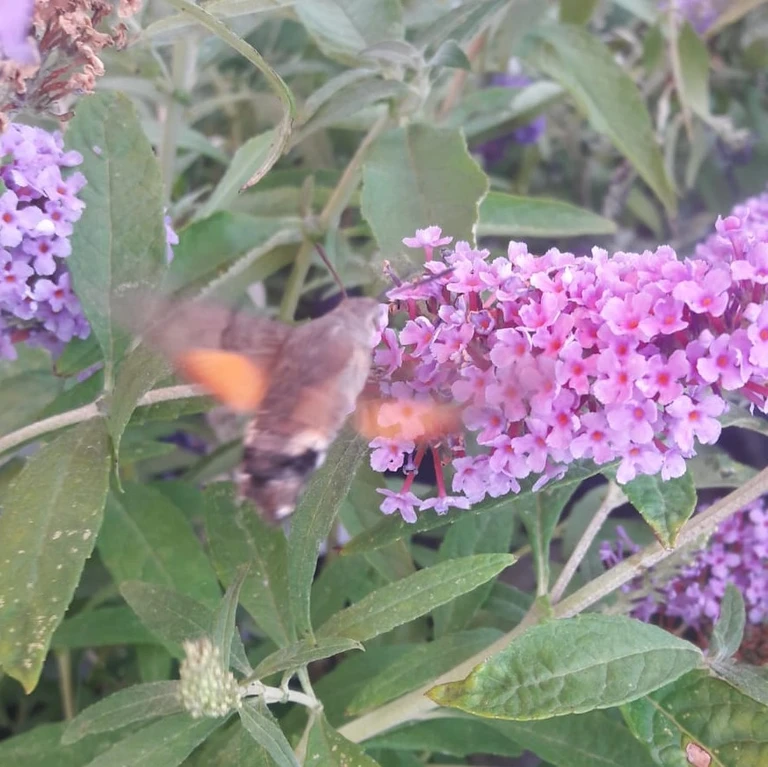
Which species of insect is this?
Macroglossum stellatarum
